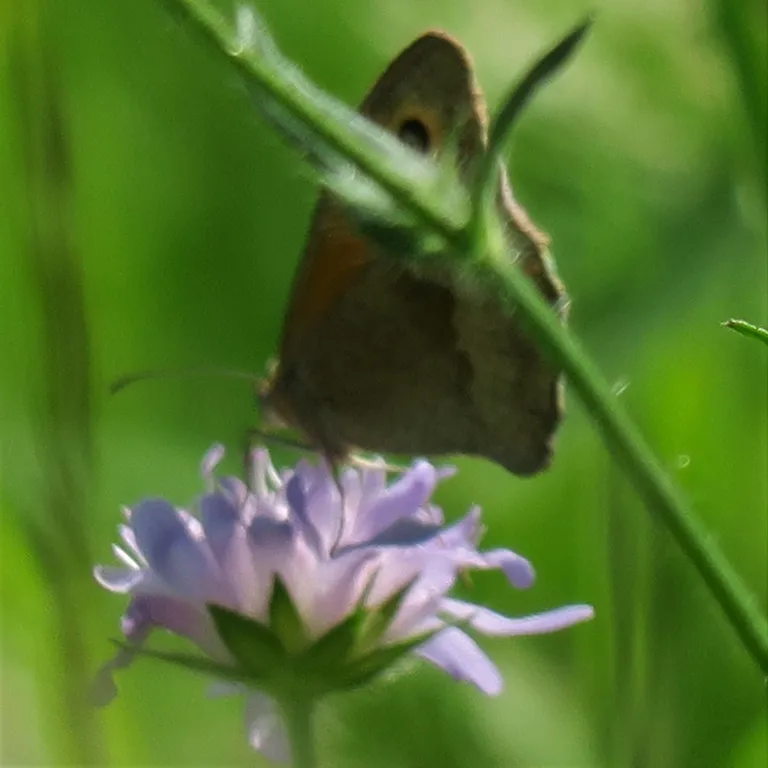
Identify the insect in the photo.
Maniola jurtina
